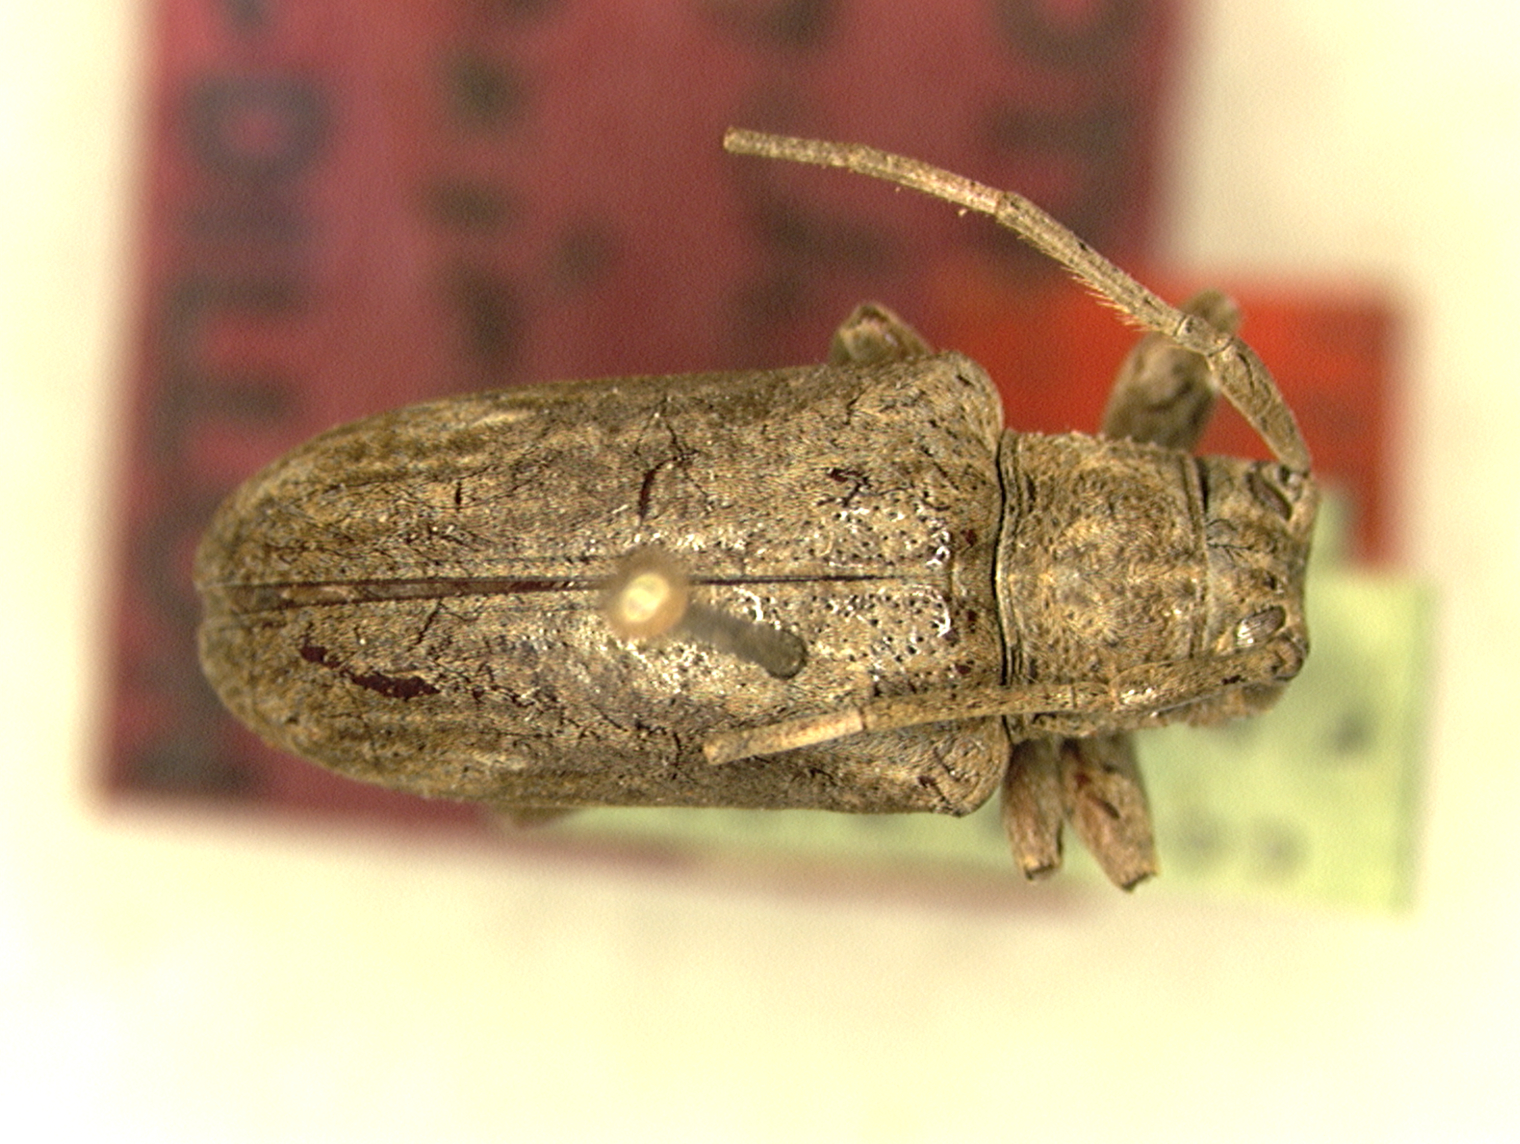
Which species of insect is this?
Sternycha approximata
